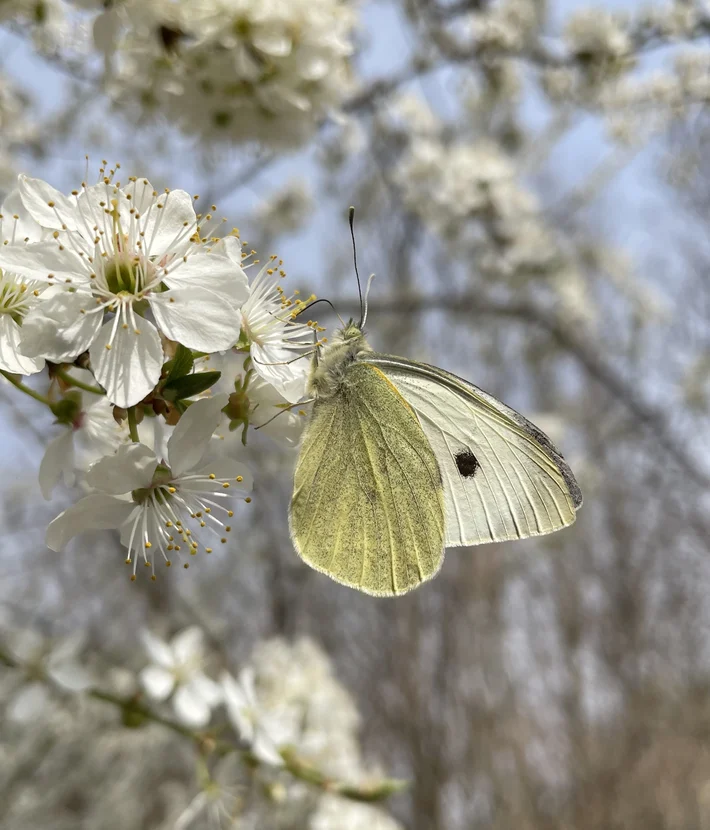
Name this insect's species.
Pieris brassicae
